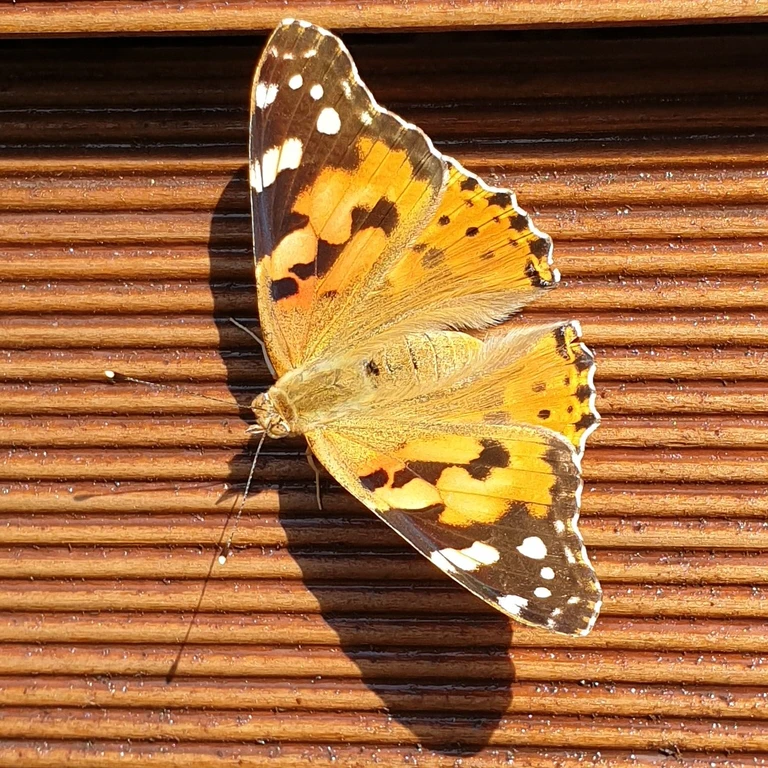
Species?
Vanessa cardui
